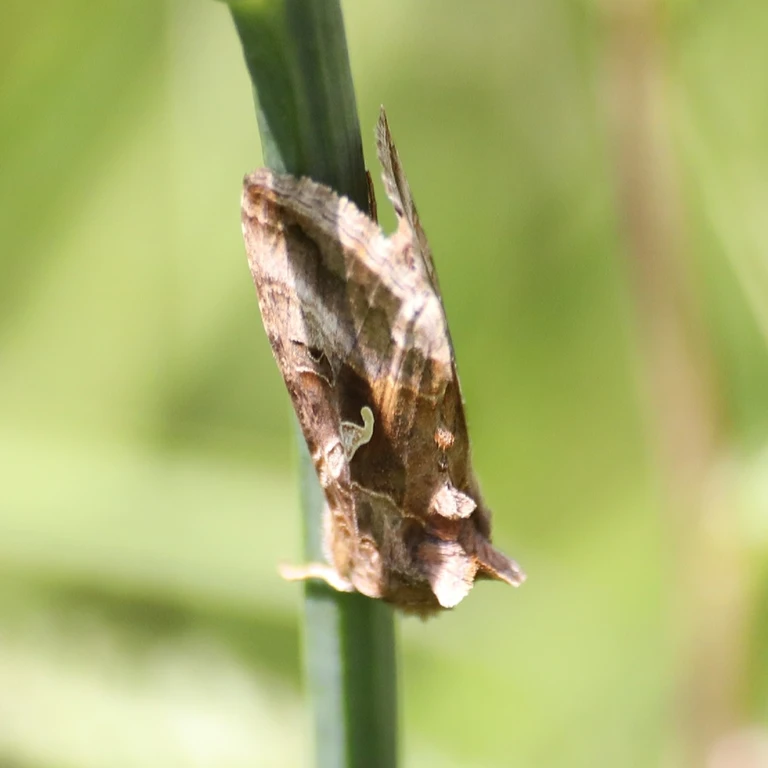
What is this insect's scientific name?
Autographa gamma
